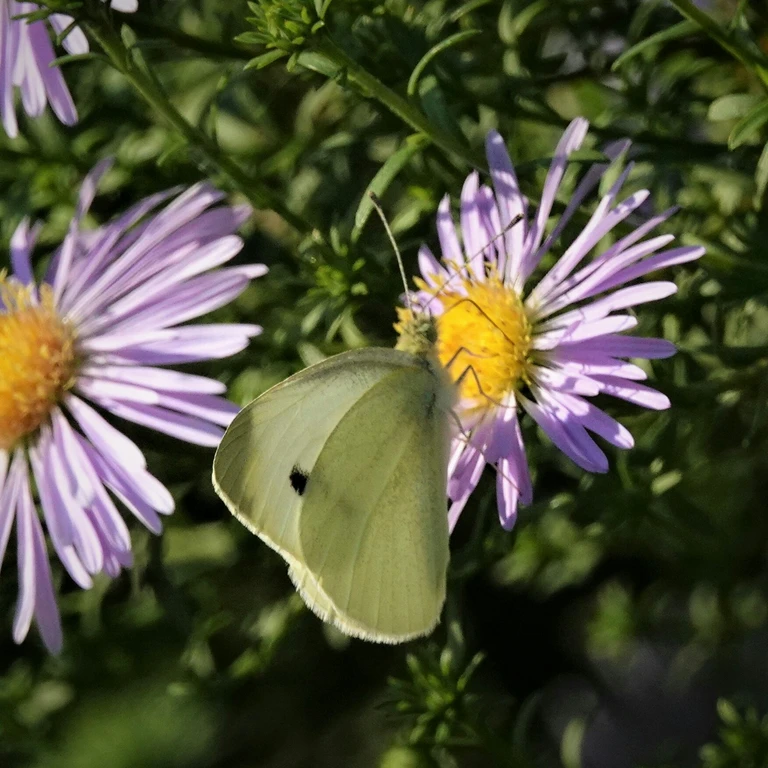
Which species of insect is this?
Pieris rapae
